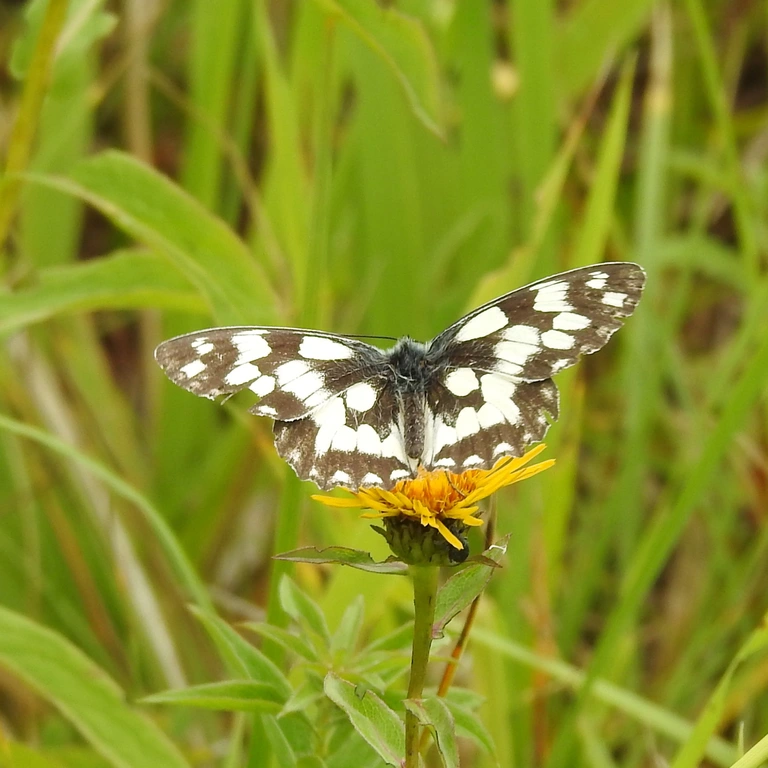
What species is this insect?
Melanargia galathea
